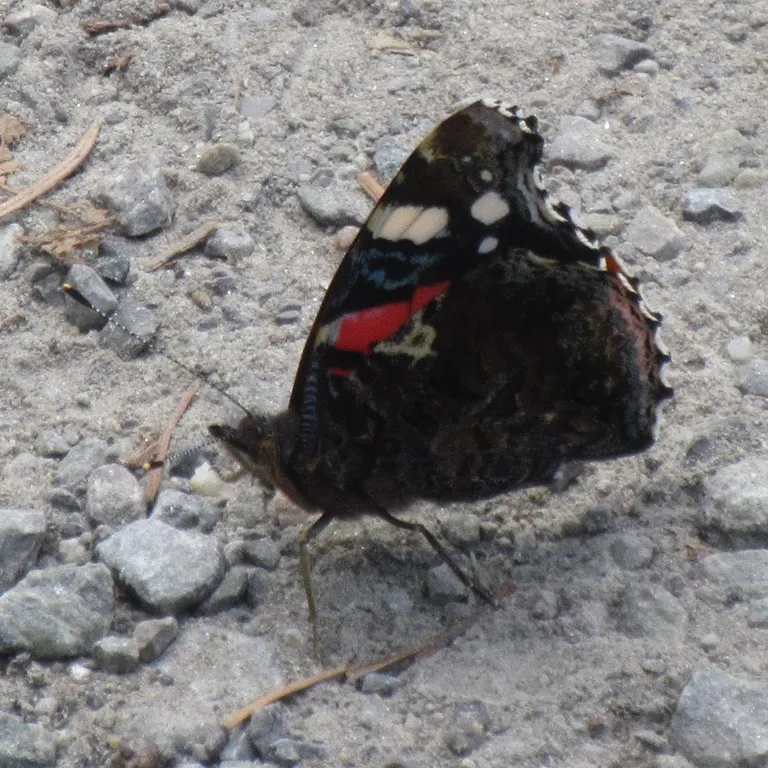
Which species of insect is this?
Vanessa atalanta
